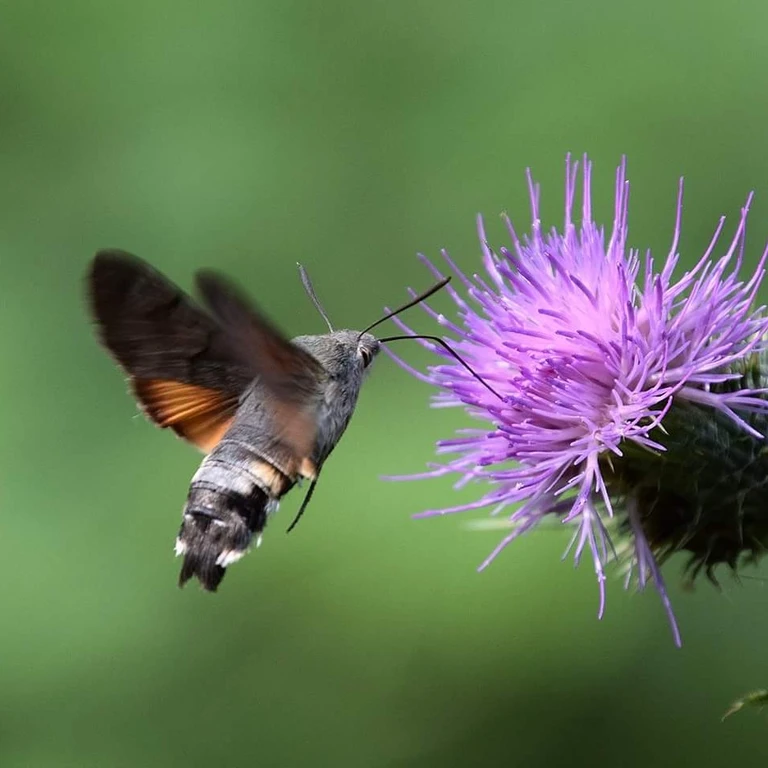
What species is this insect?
Macroglossum stellatarum
